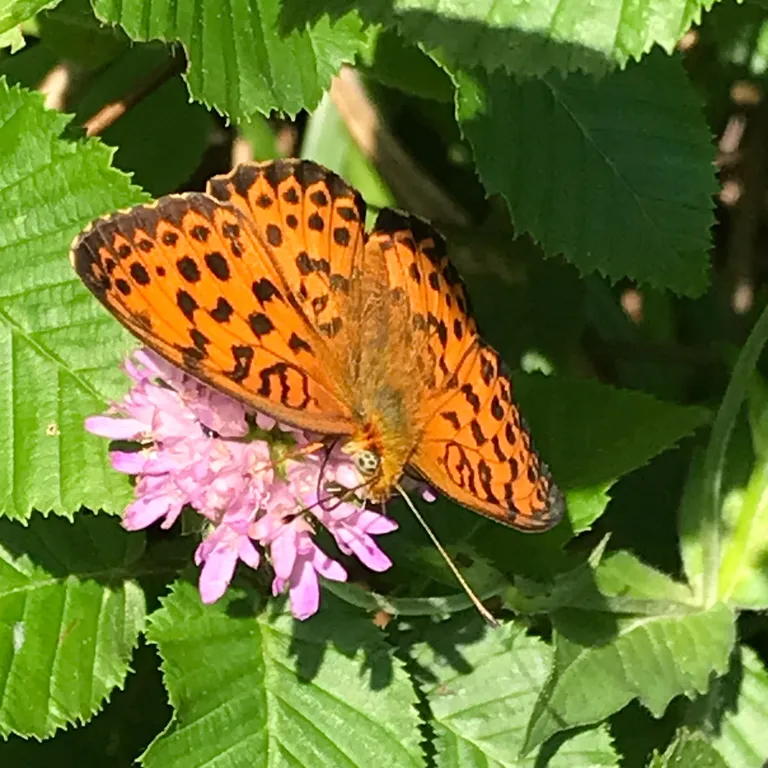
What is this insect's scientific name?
Brenthis daphne
